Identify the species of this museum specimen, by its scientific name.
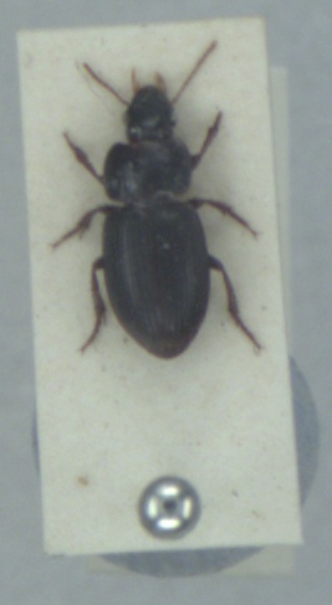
Harpalus pumilus
